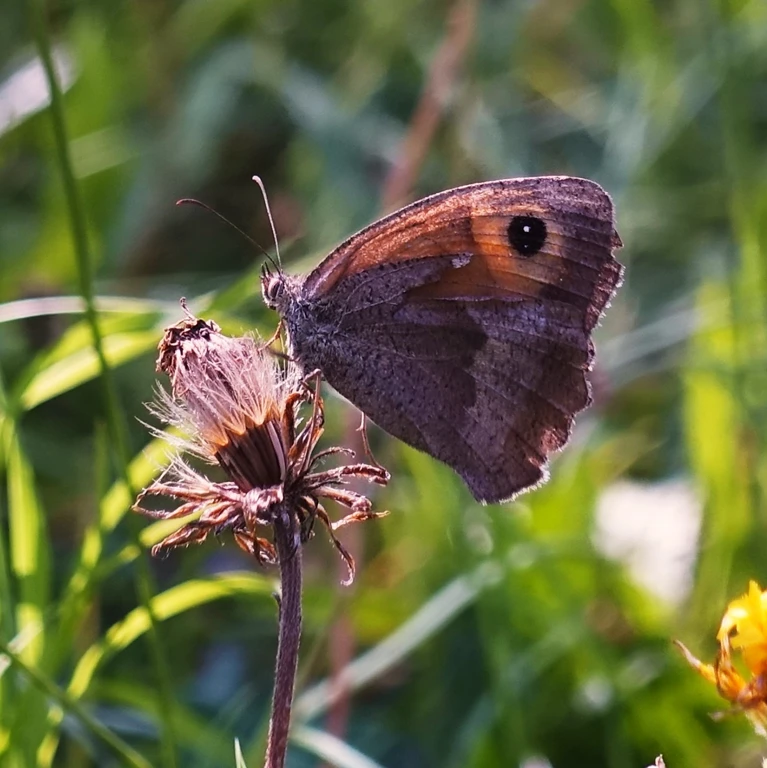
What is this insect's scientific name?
Maniola jurtina
